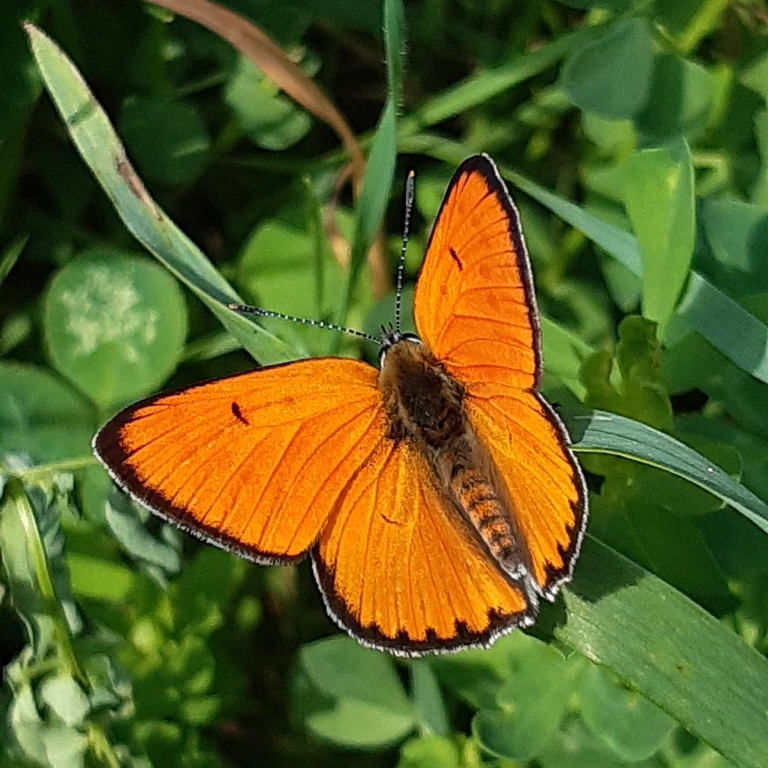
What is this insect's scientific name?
Lycaena dispar
